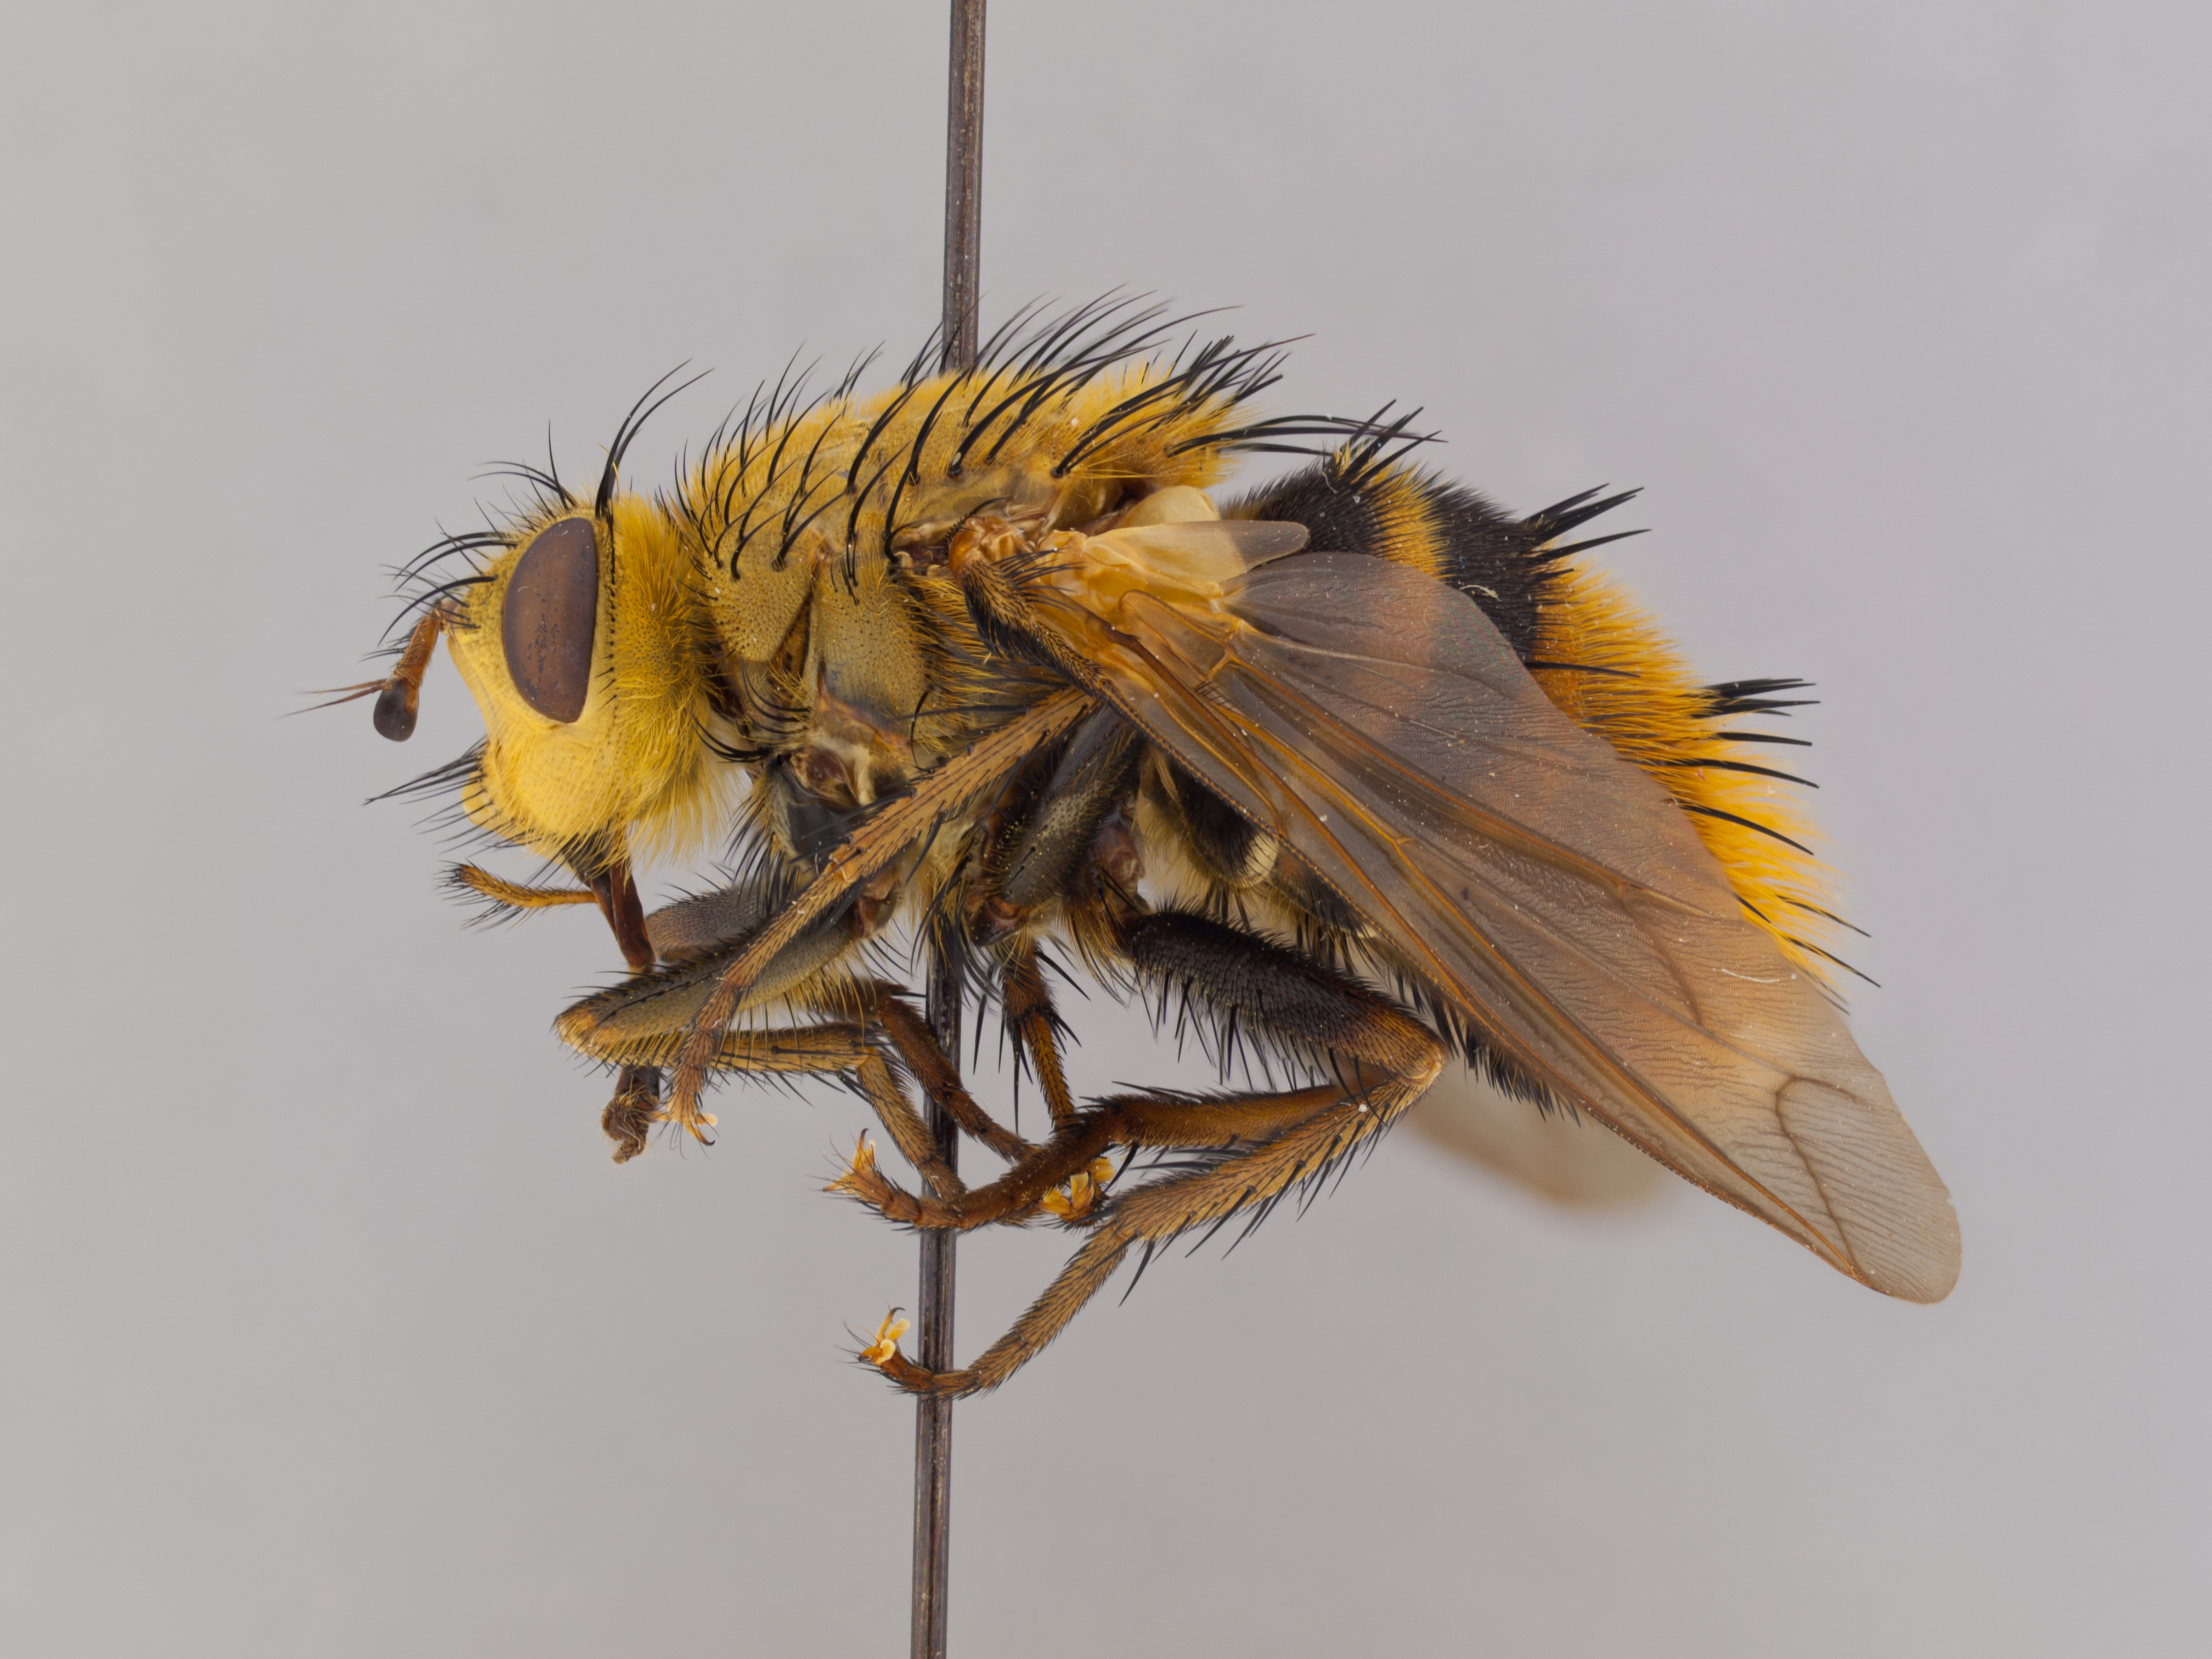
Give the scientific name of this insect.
Tachina luteola
